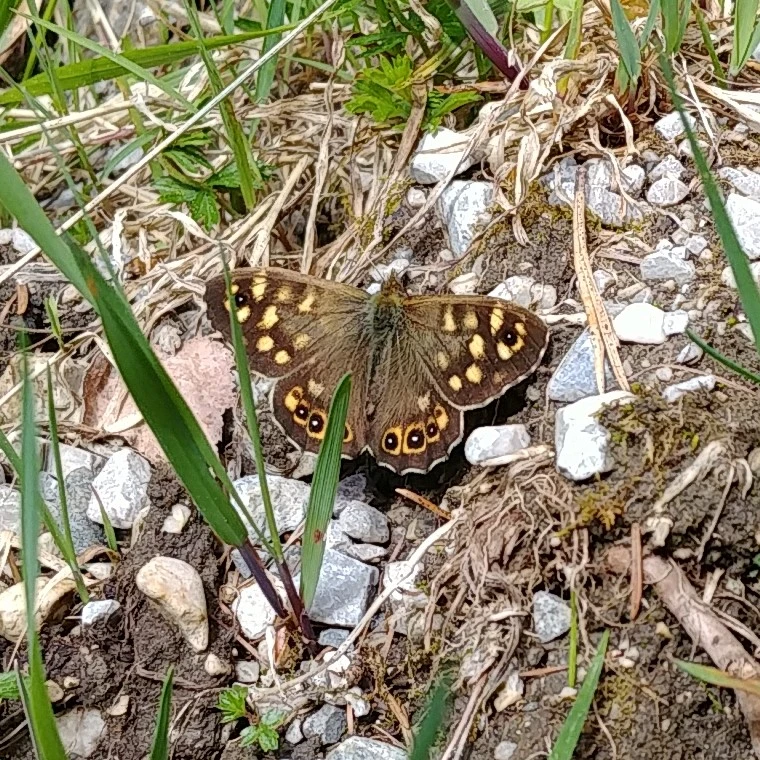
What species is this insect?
Pararge aegeria
